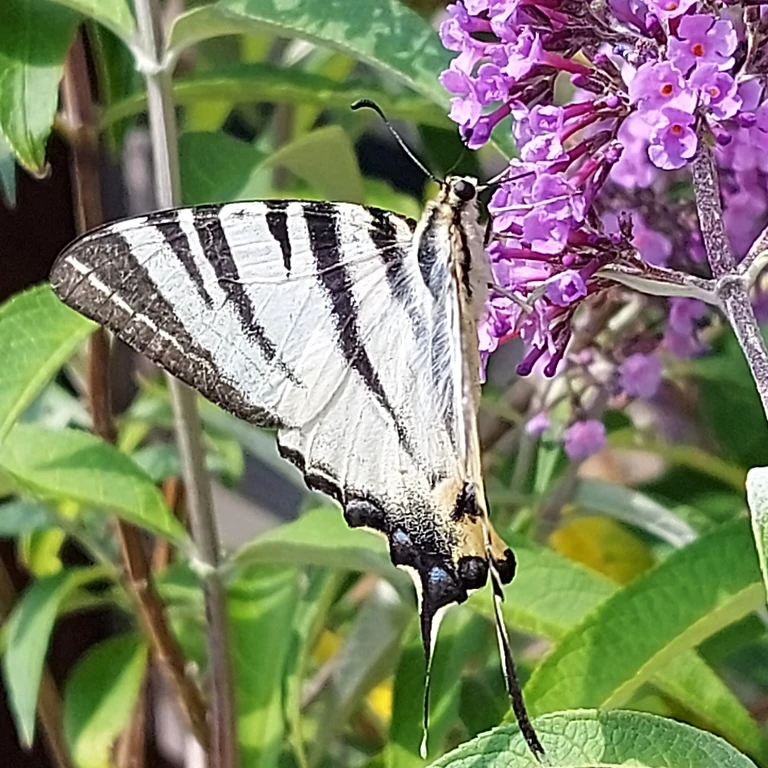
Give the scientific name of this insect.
Iphiclides podalirius
